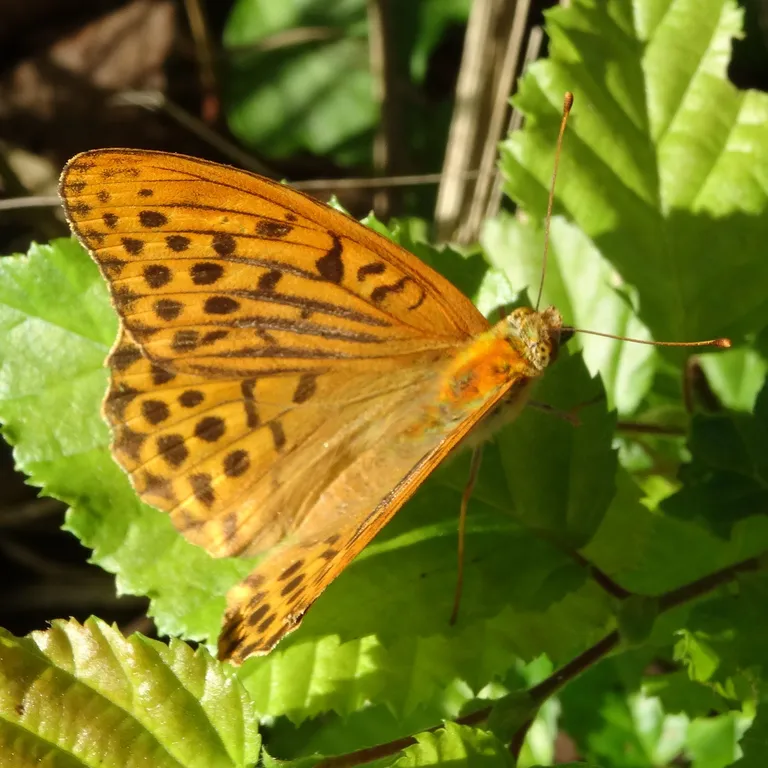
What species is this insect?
Argynnis paphia
